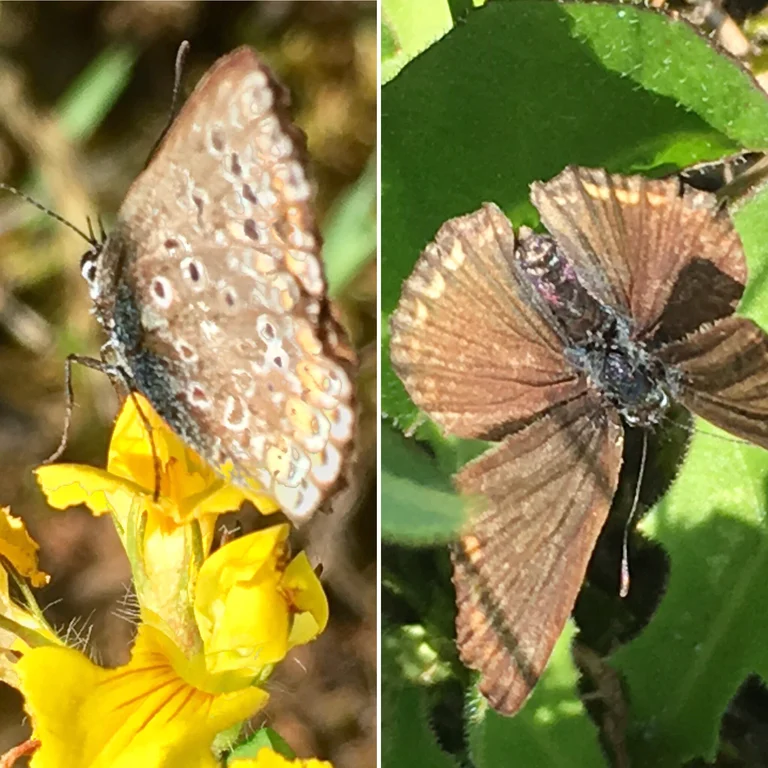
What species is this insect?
Polyommatus icarus
